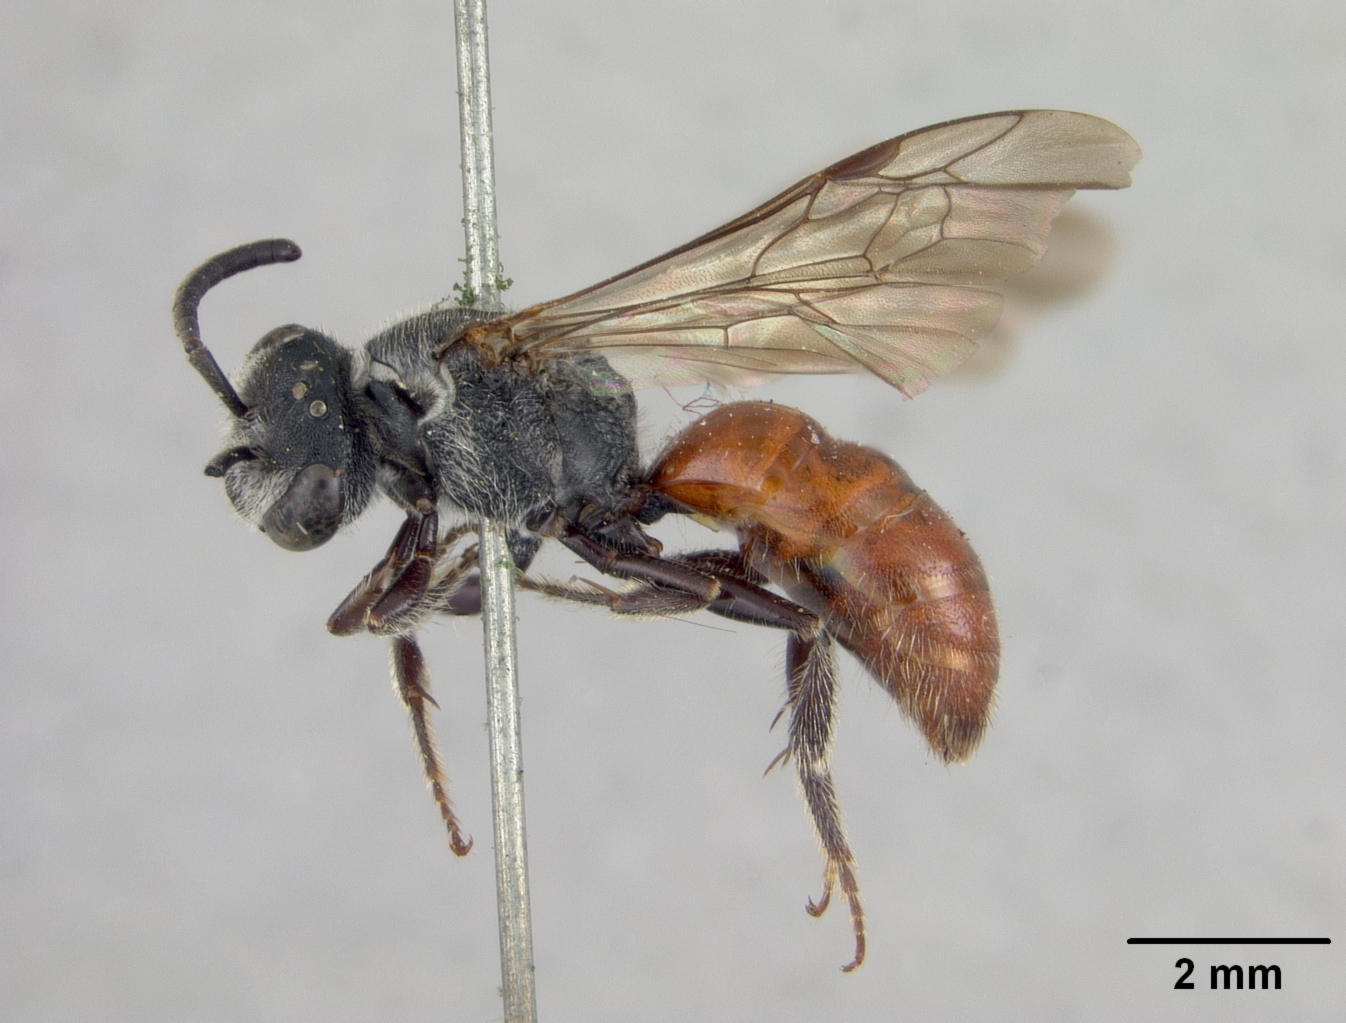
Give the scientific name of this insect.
Sphecodes pecosensis
